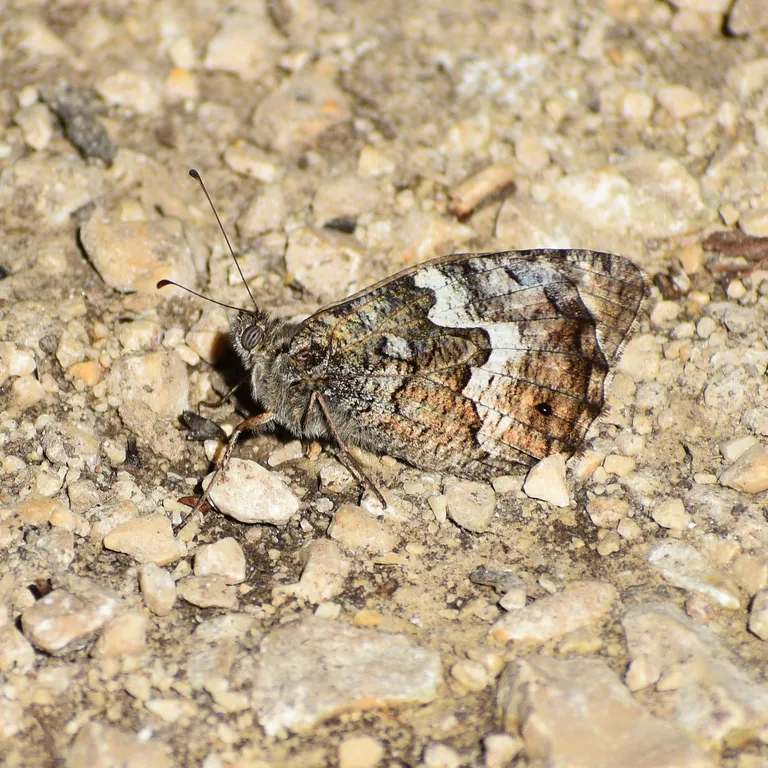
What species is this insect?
Hipparchia semele
